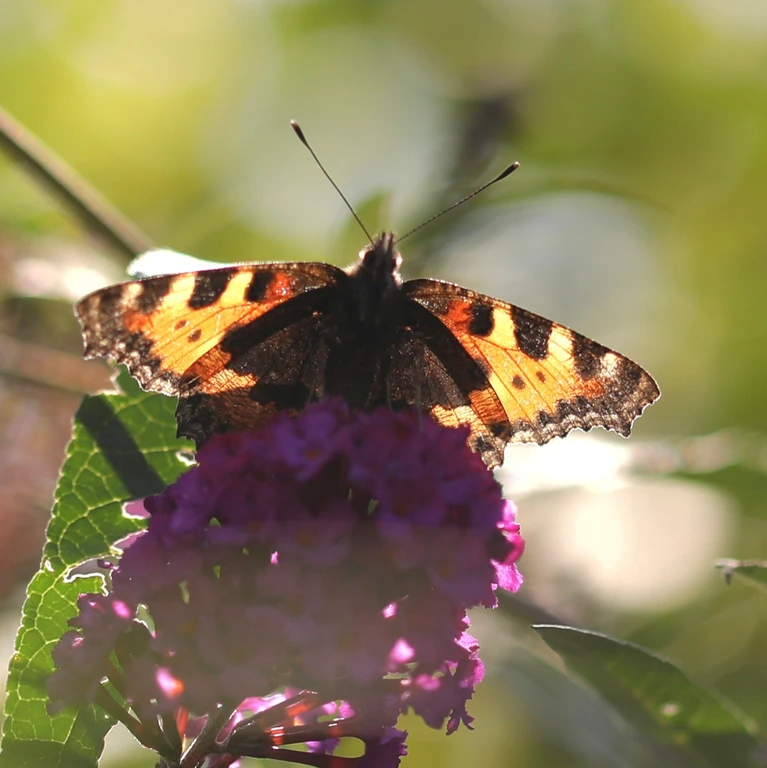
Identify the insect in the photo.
Aglais urticae
